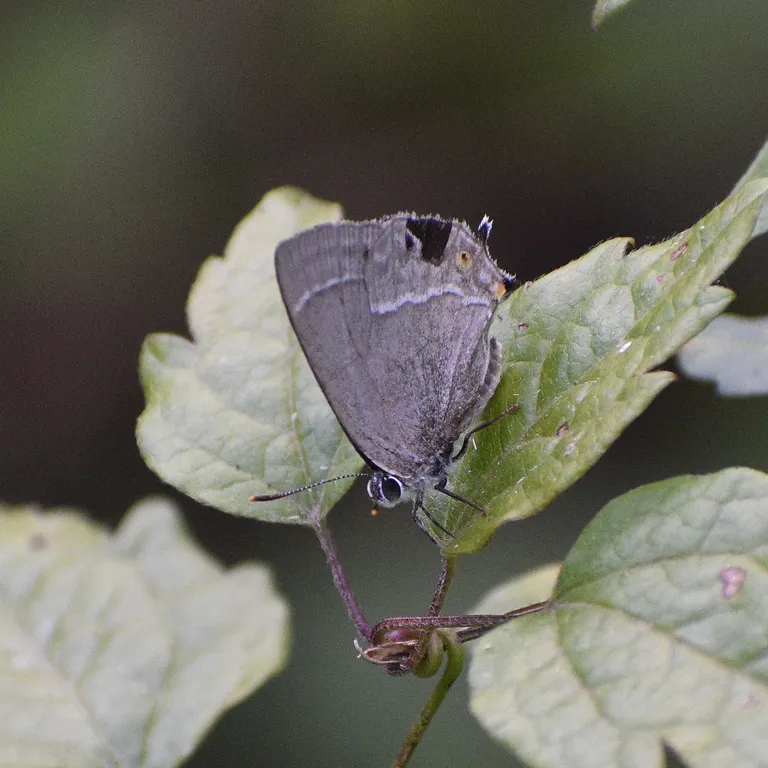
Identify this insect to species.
Favonius quercus (also Quercusia quercus)
